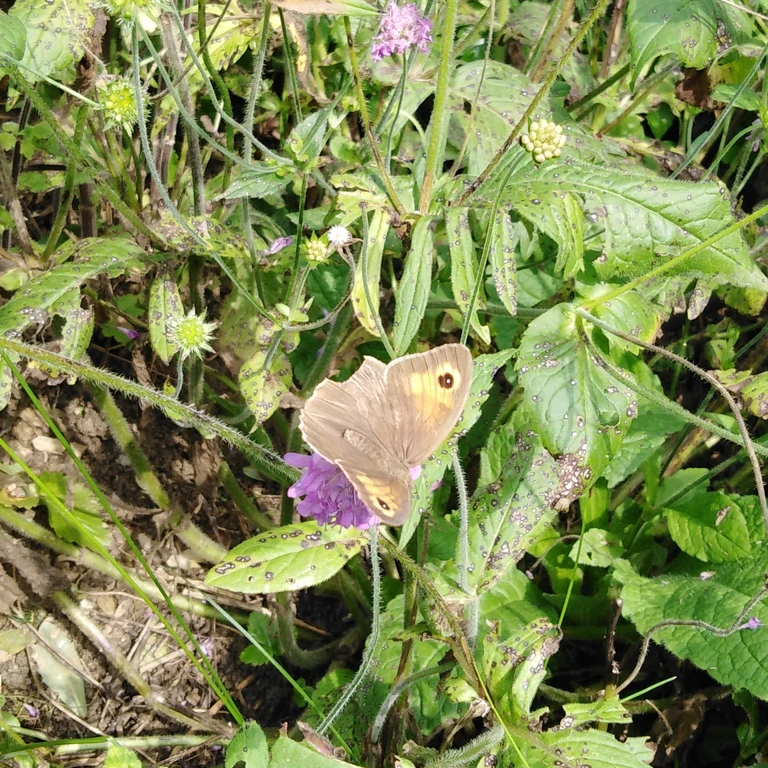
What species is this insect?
Maniola jurtina
